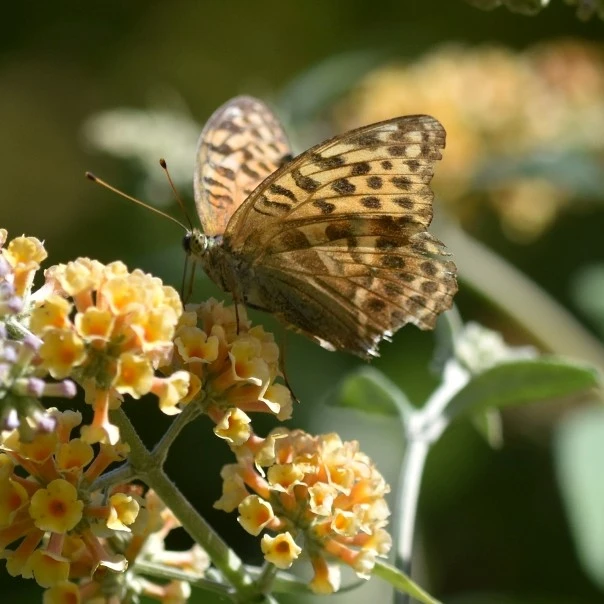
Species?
Argynnis paphia
